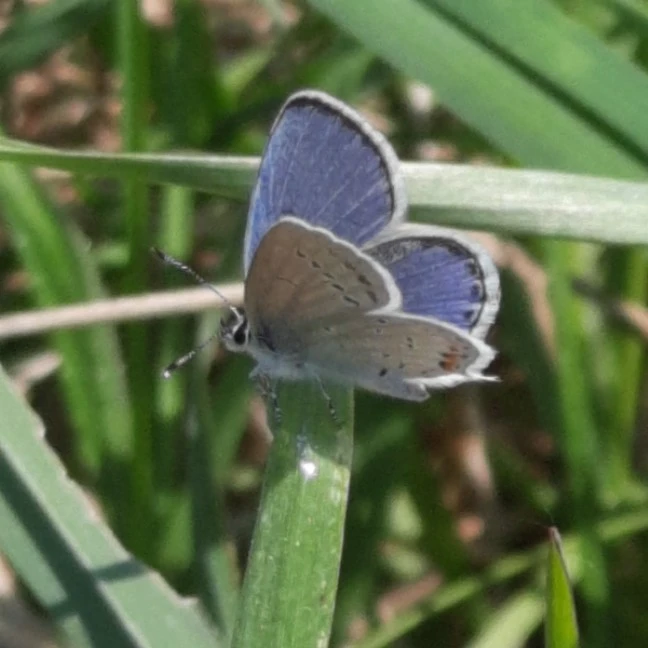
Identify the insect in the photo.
Cupido argiades (also Elkalyce argiades)
